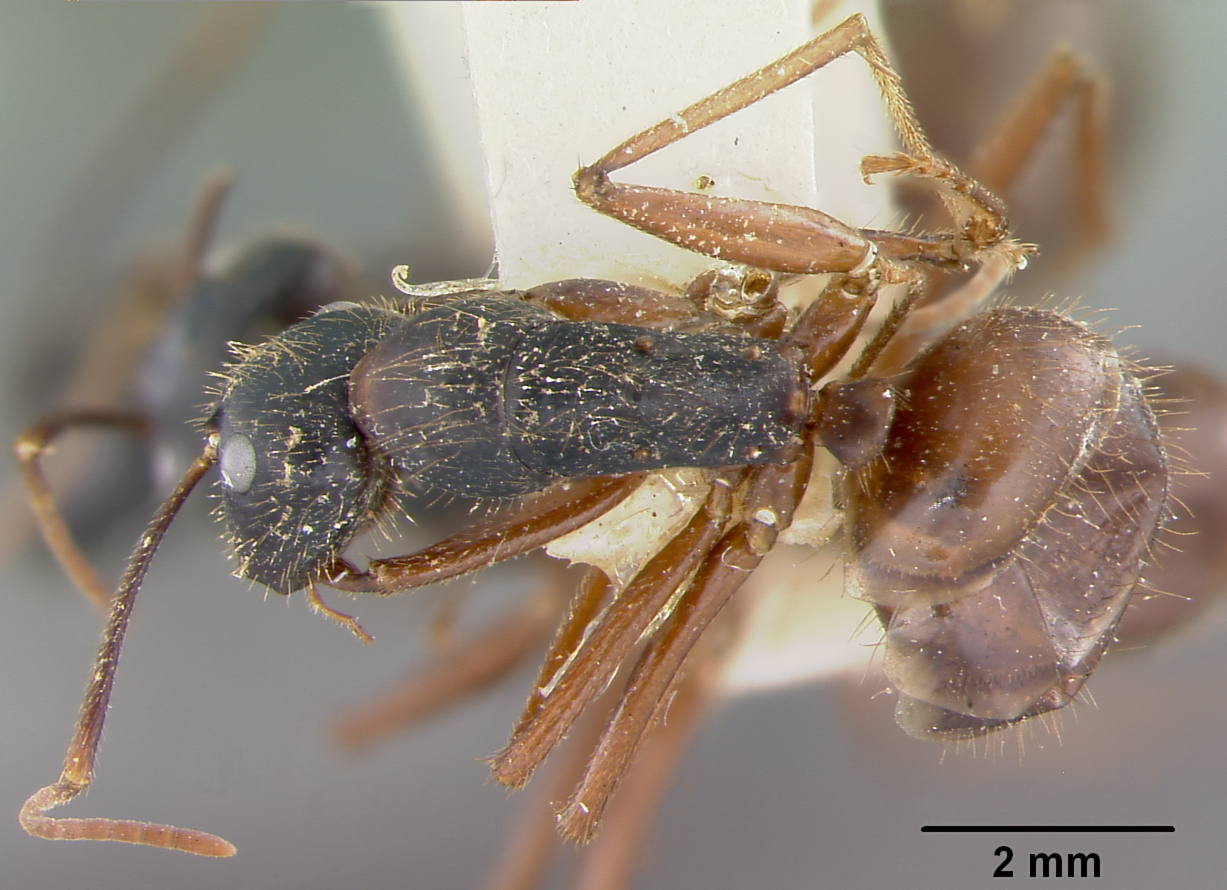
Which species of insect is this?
Camponotus maguassa
